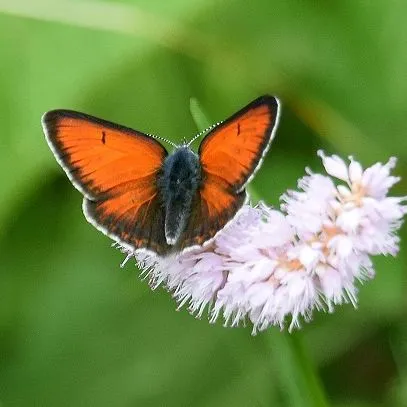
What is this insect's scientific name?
Lycaena hippothoe (also Palaeochrysophanus hippothoe)
